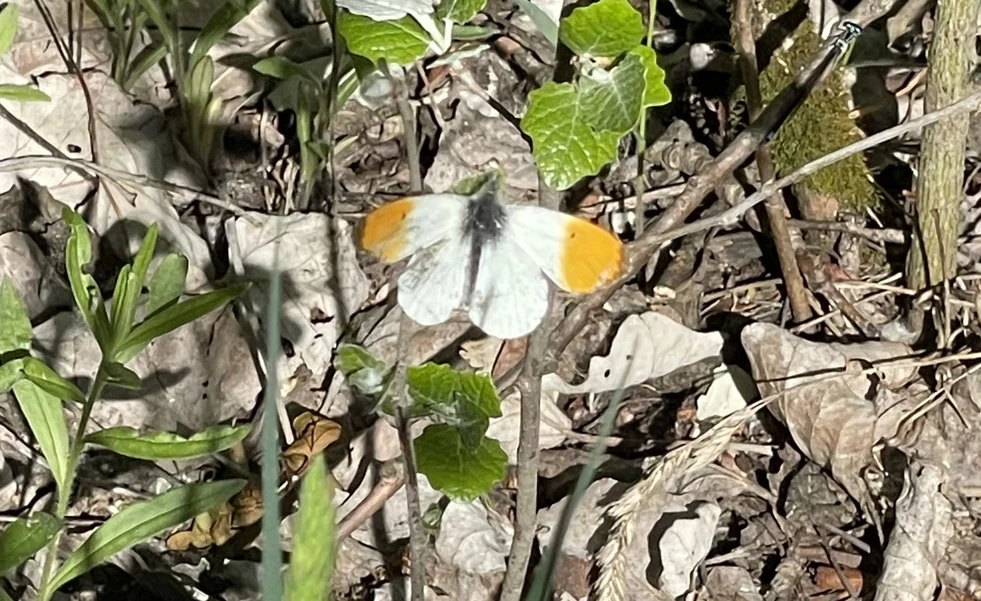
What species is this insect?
Anthocharis cardamines
